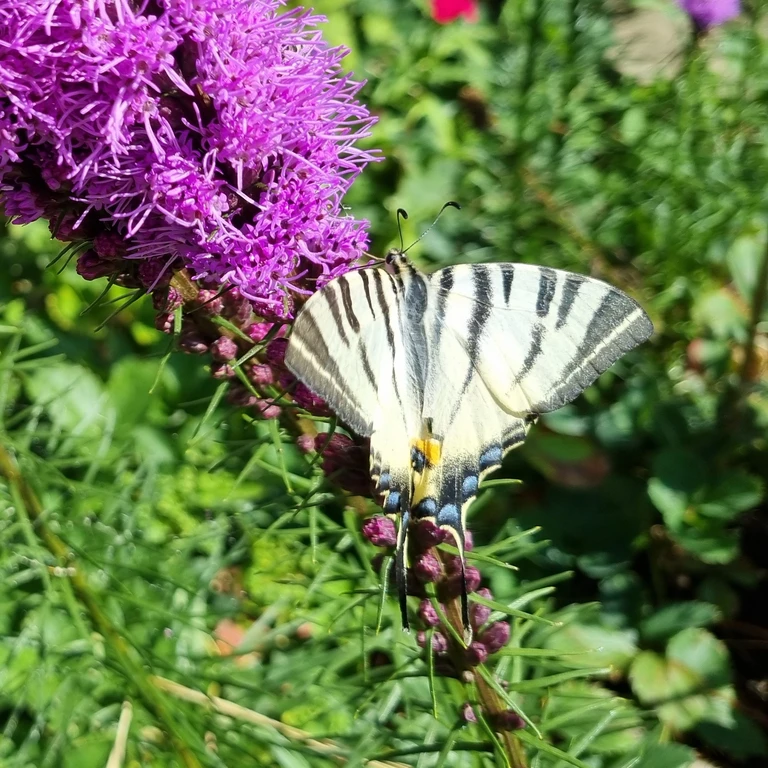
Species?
Iphiclides podalirius
